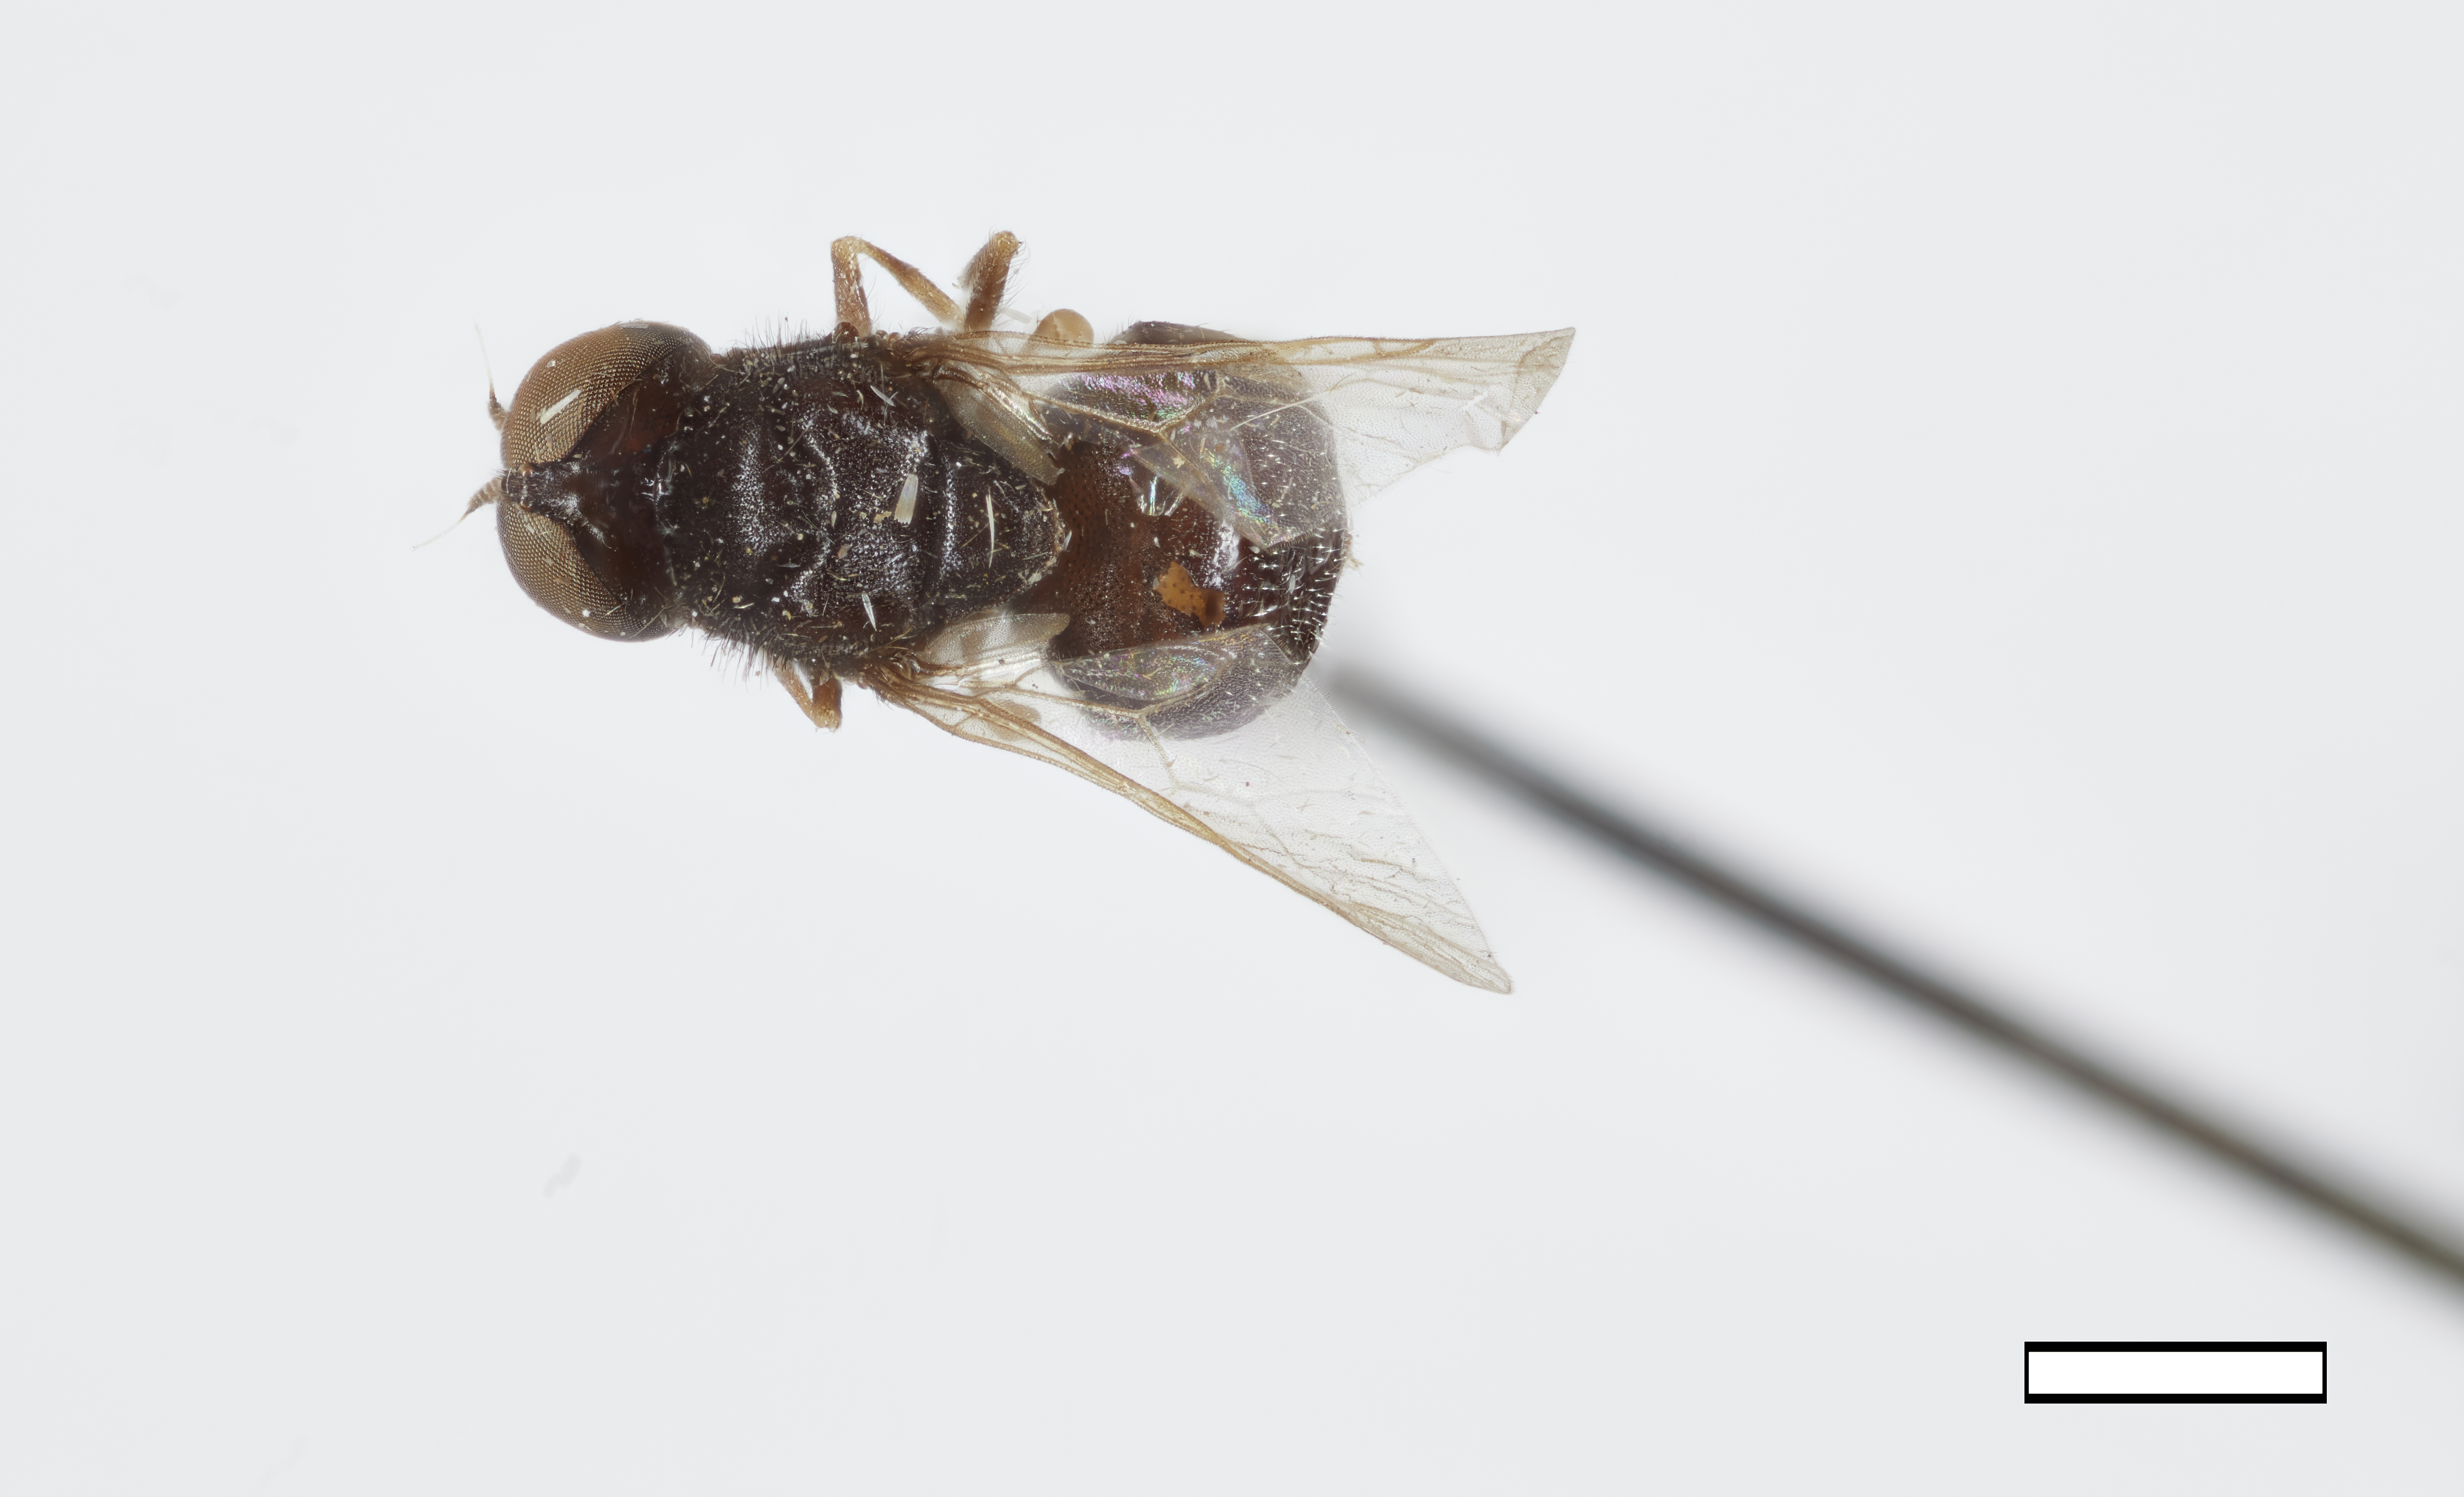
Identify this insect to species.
Johnsonomyia aldrichi
